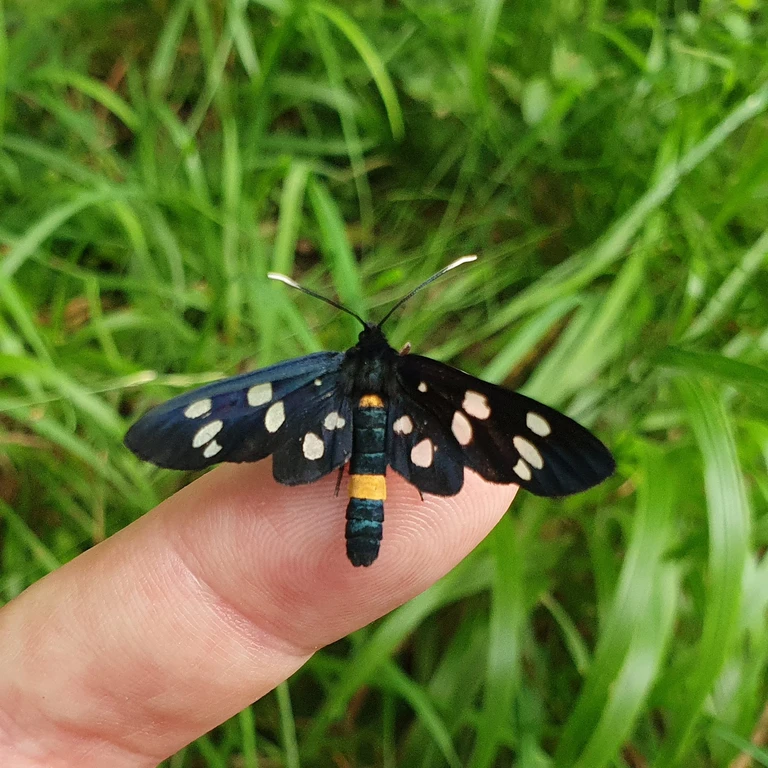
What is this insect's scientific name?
Amata phegea
